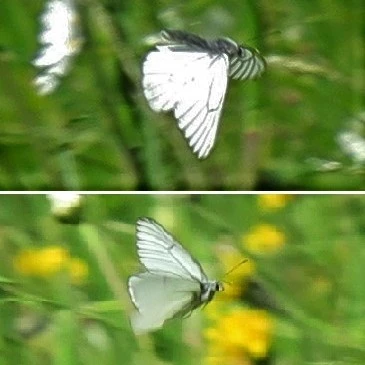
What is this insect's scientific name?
Aporia crataegi
